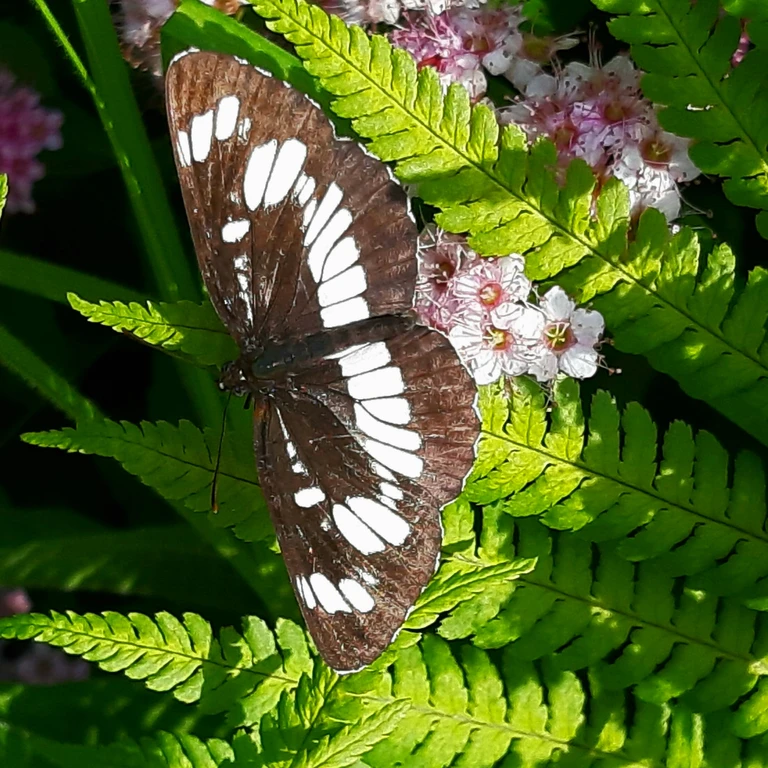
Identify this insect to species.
Neptis rivularis
